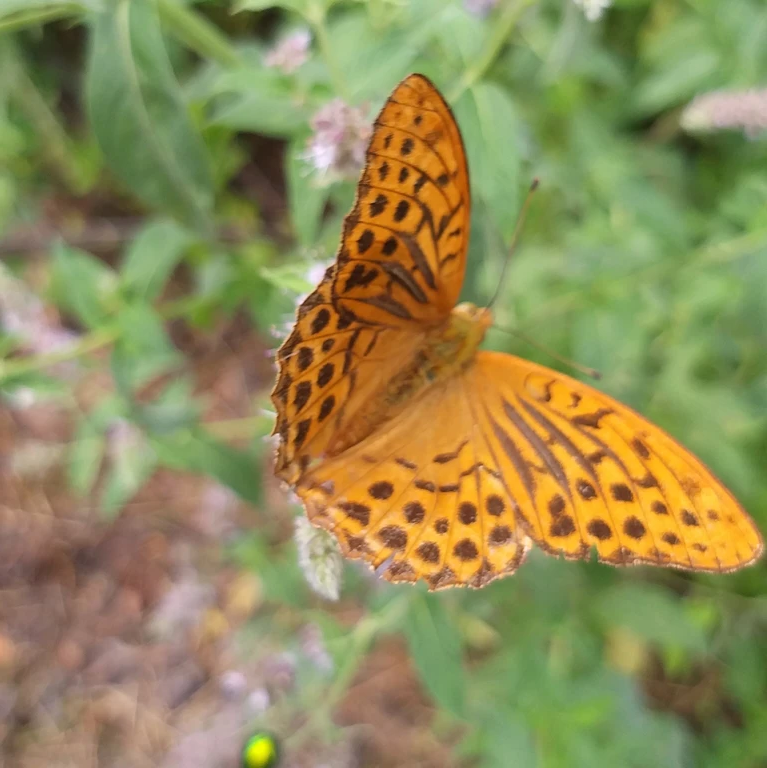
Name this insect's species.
Argynnis paphia
